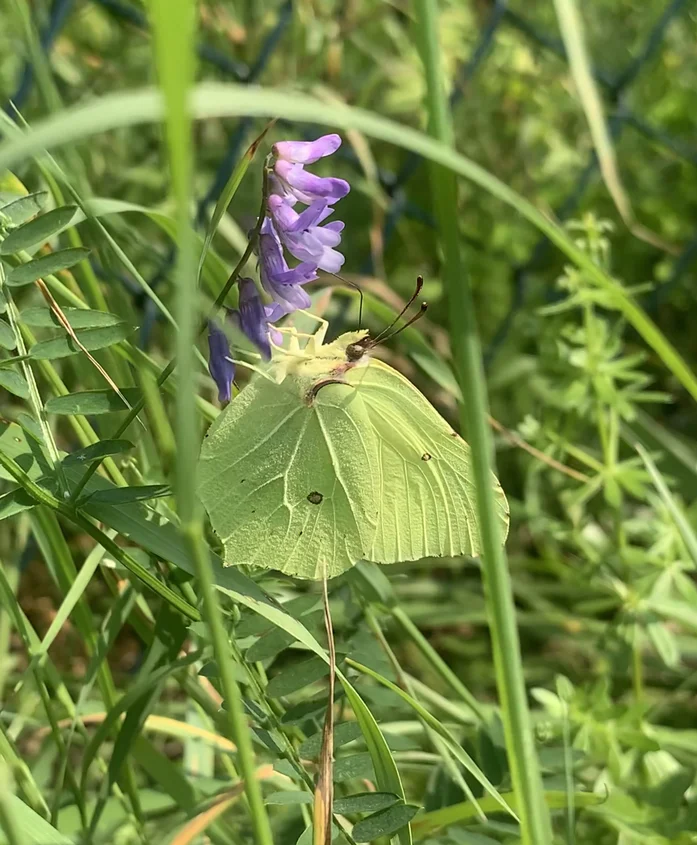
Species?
Gonepteryx rhamni
